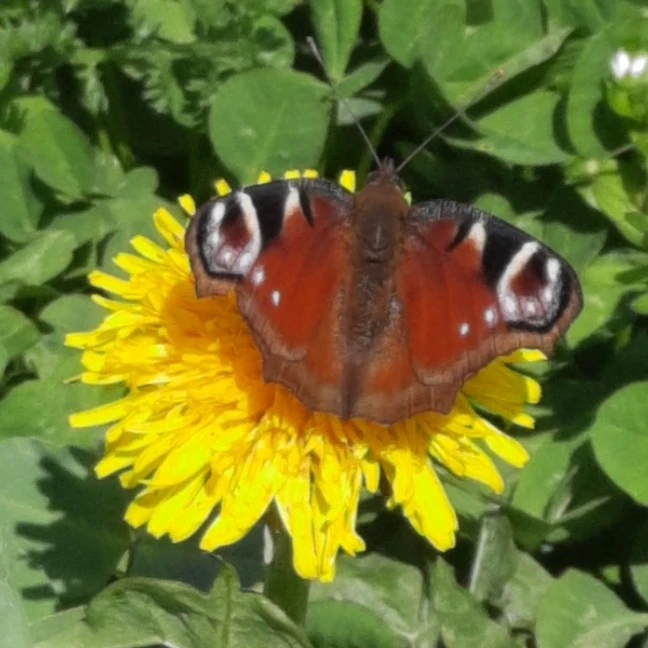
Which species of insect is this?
Aglais io
